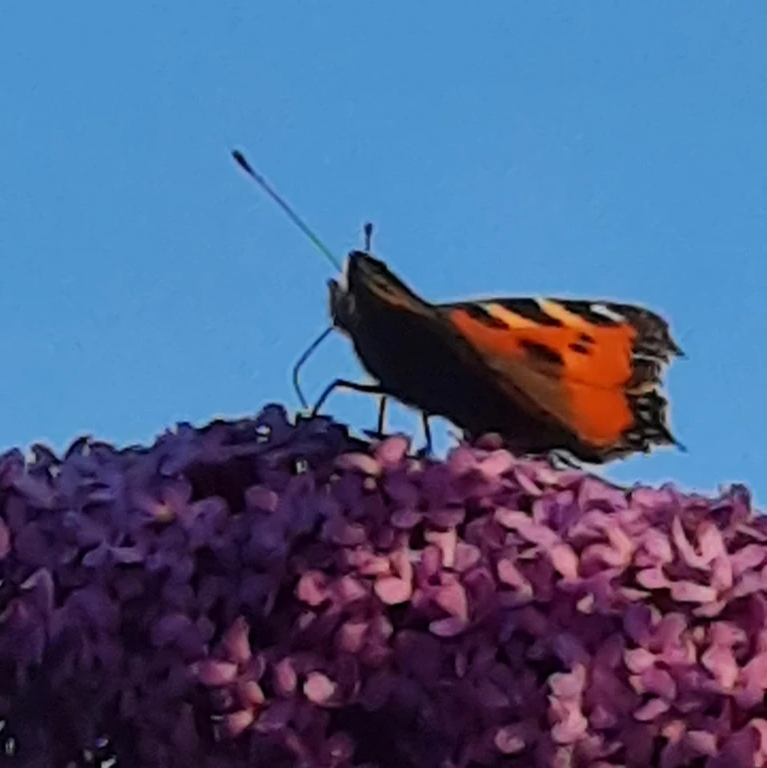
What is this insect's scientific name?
Aglais urticae
